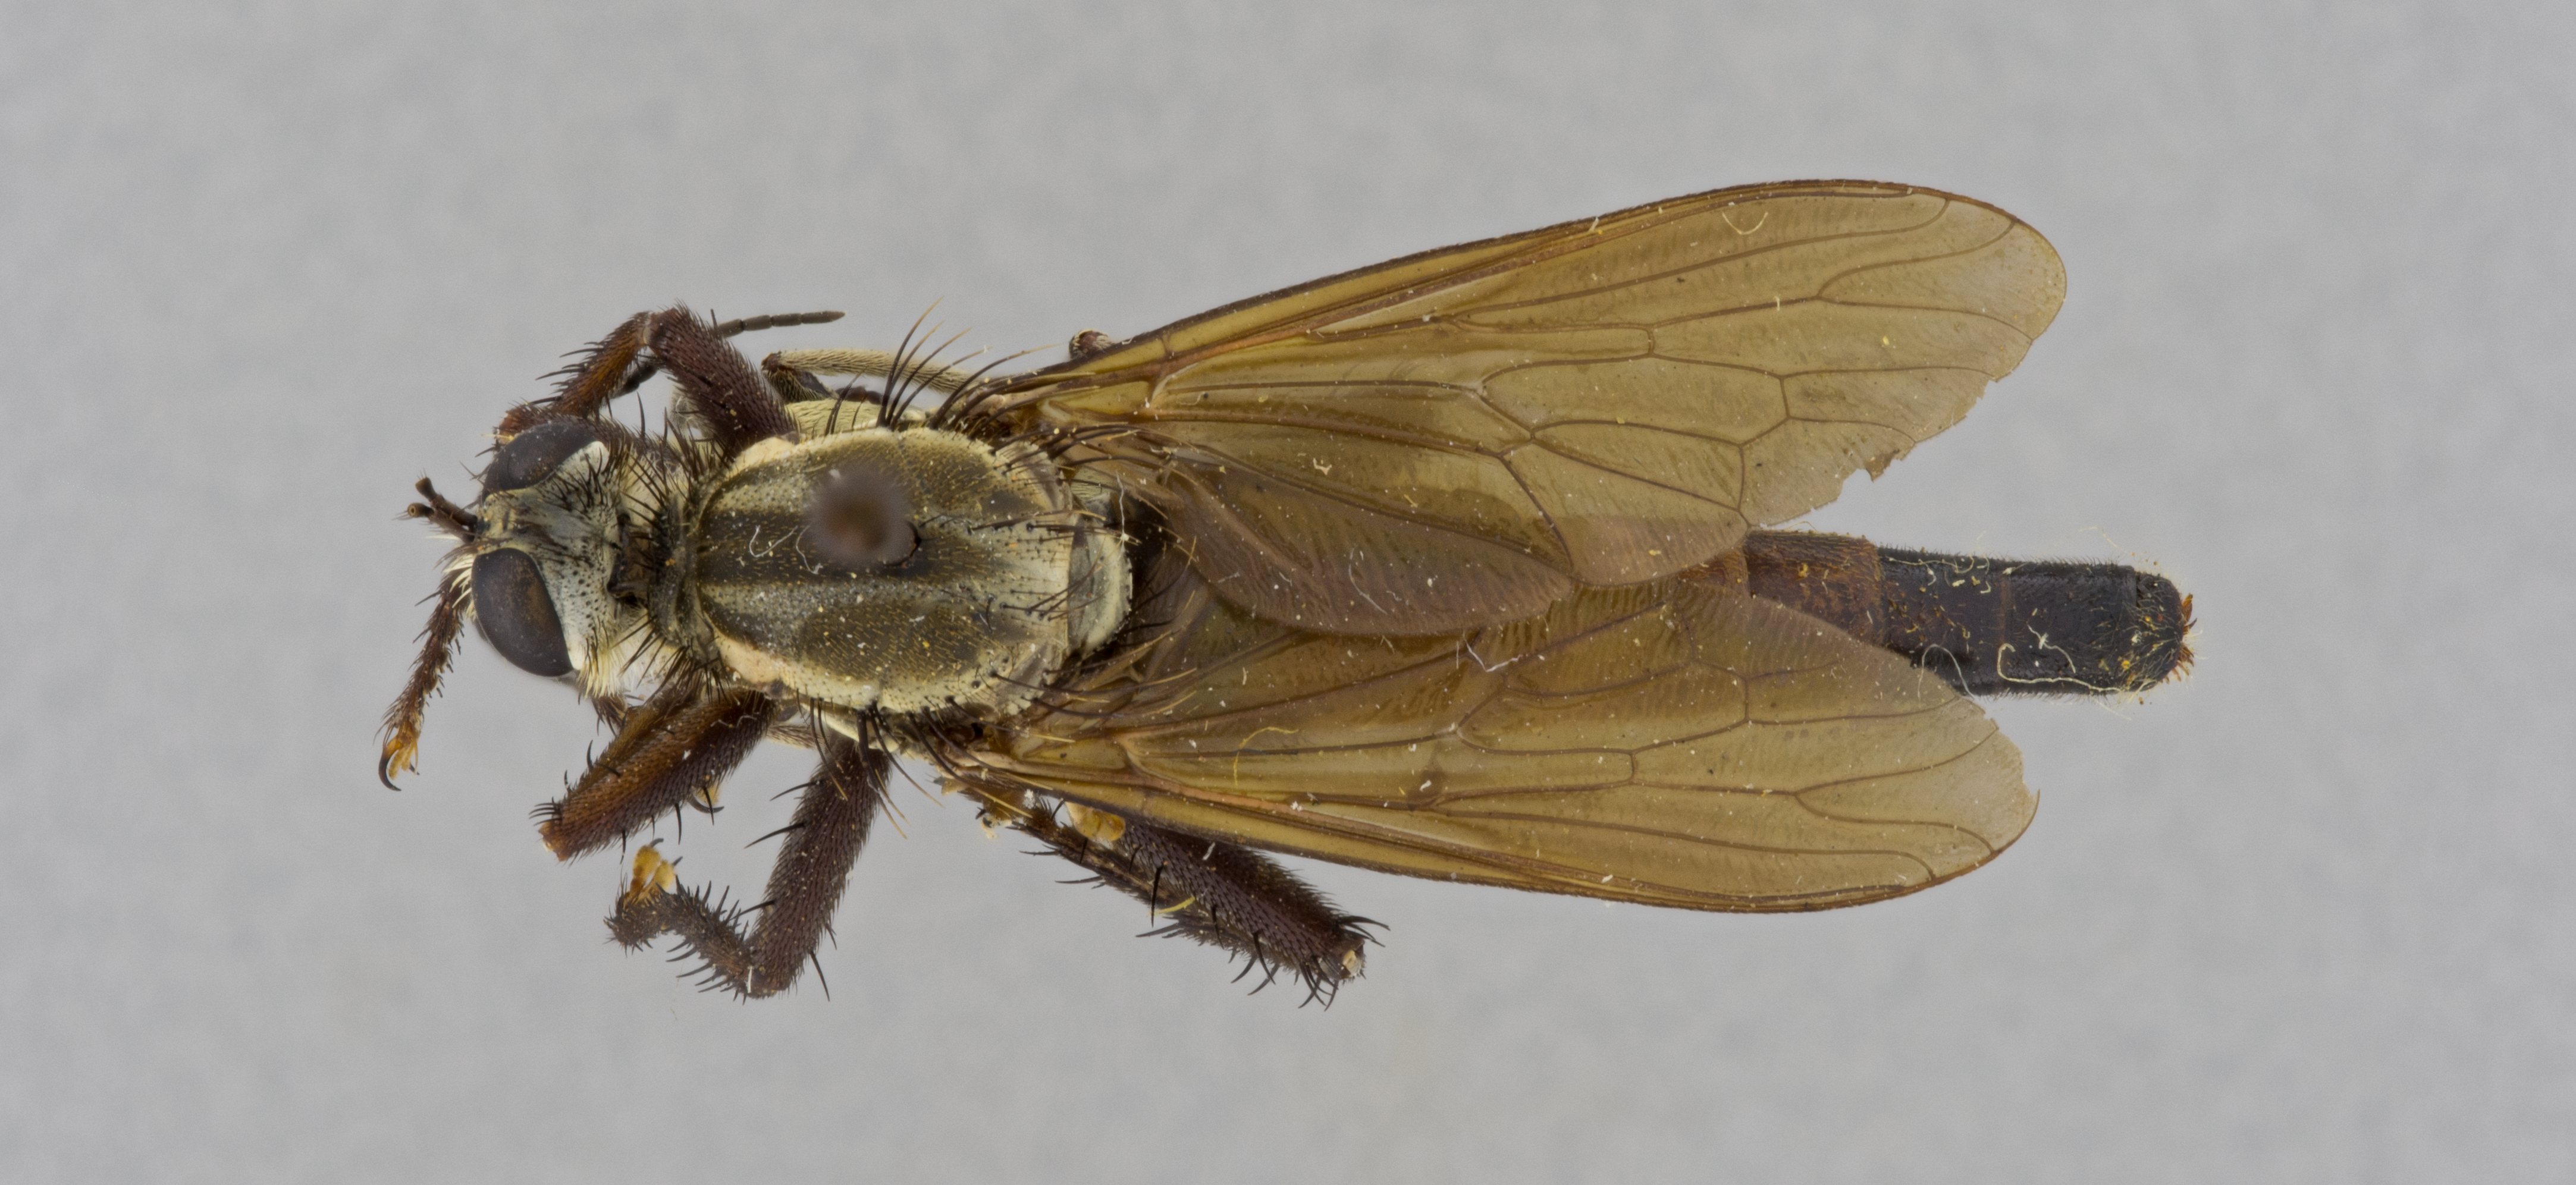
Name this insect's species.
Stenopogon aeacidinus
